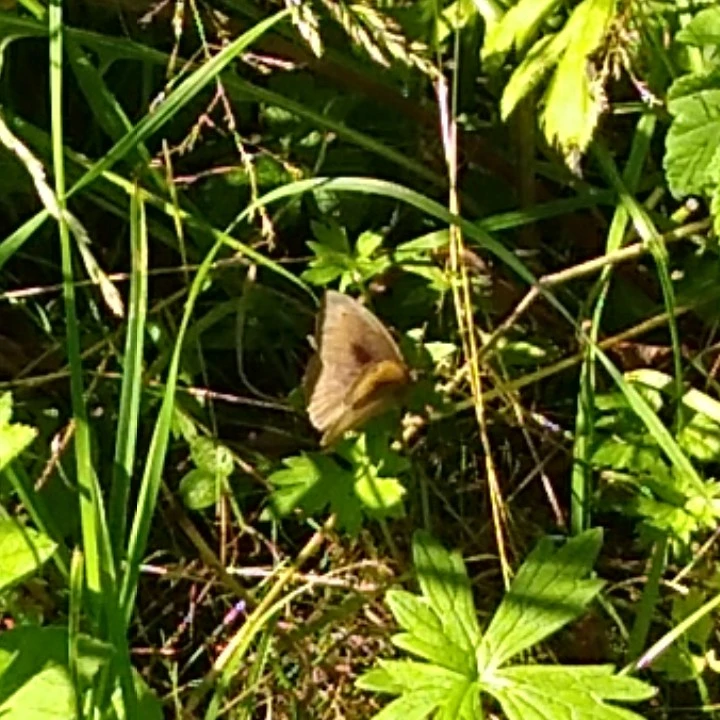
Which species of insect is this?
Maniola jurtina
